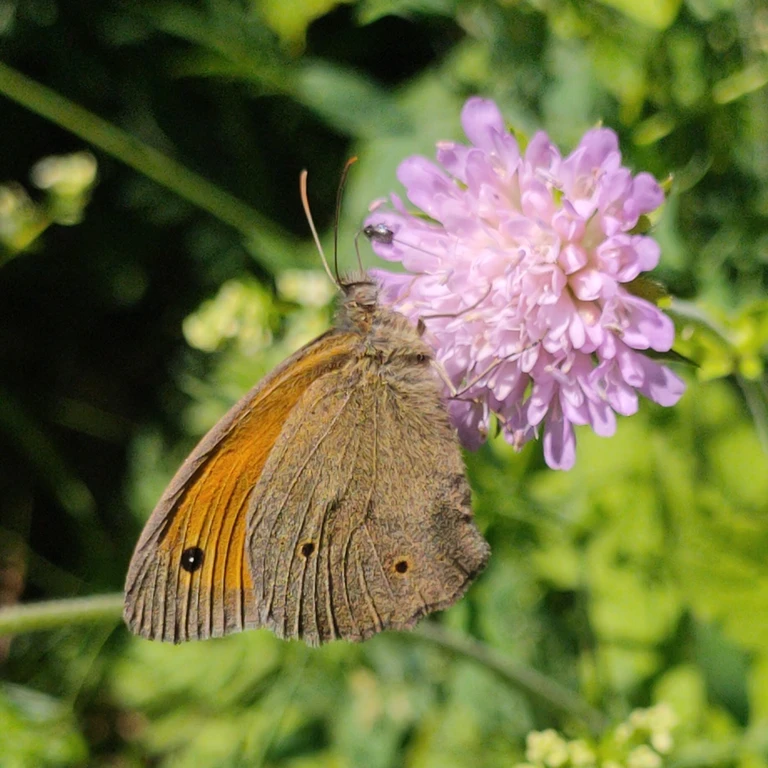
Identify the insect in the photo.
Maniola jurtina
